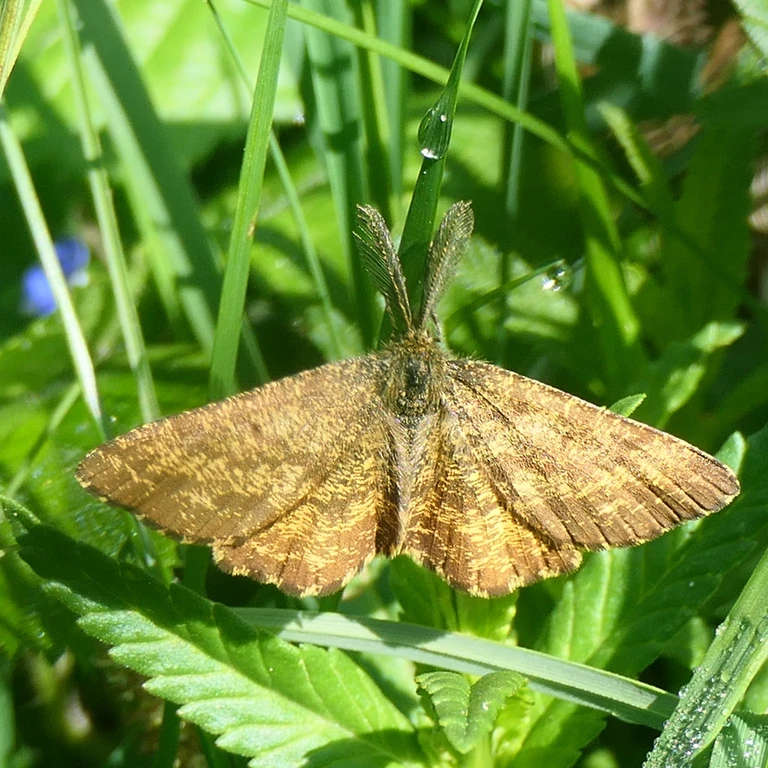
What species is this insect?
Ematurga atomaria
